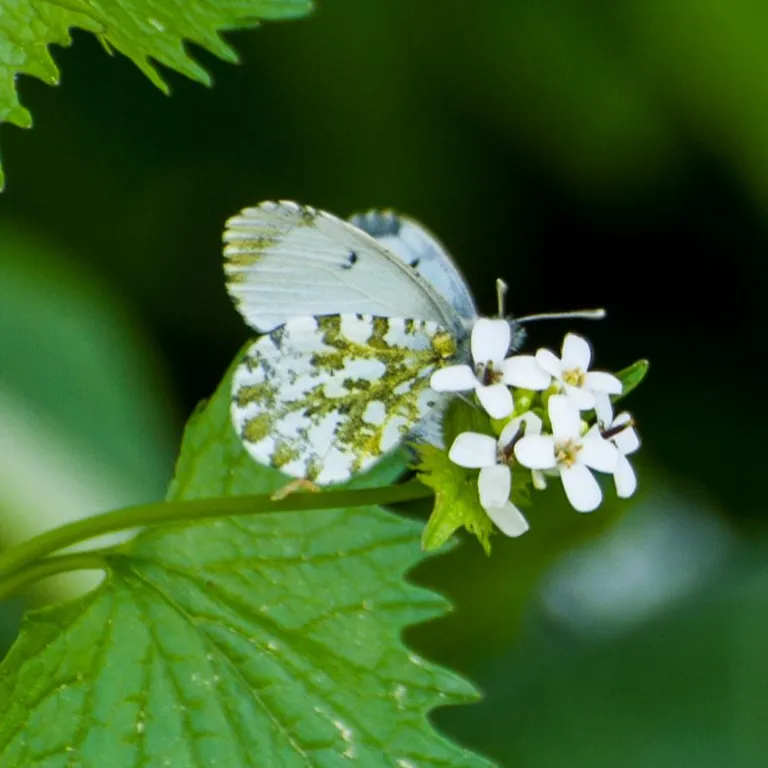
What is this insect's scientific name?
Anthocharis cardamines
